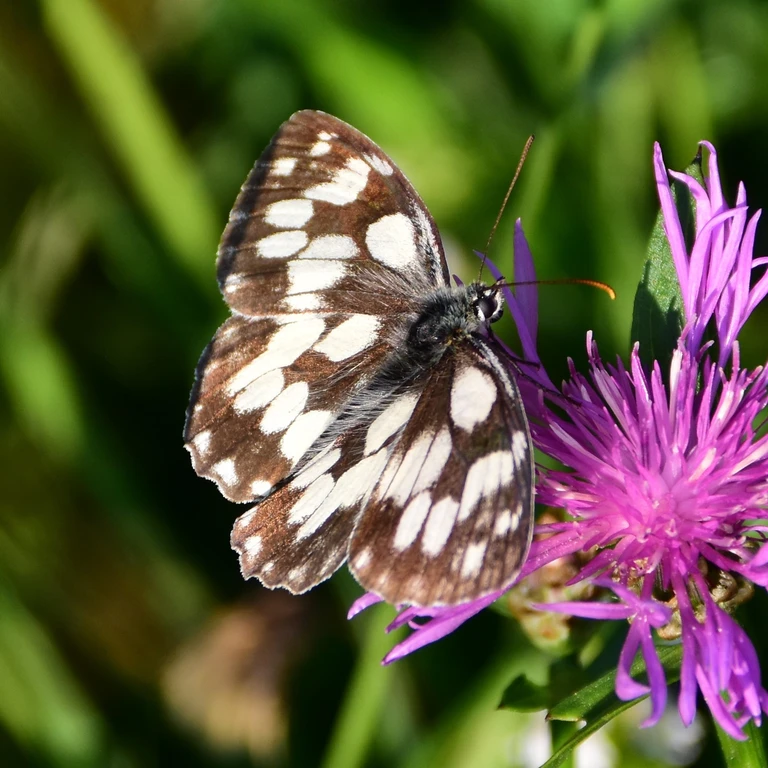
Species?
Melanargia galathea
